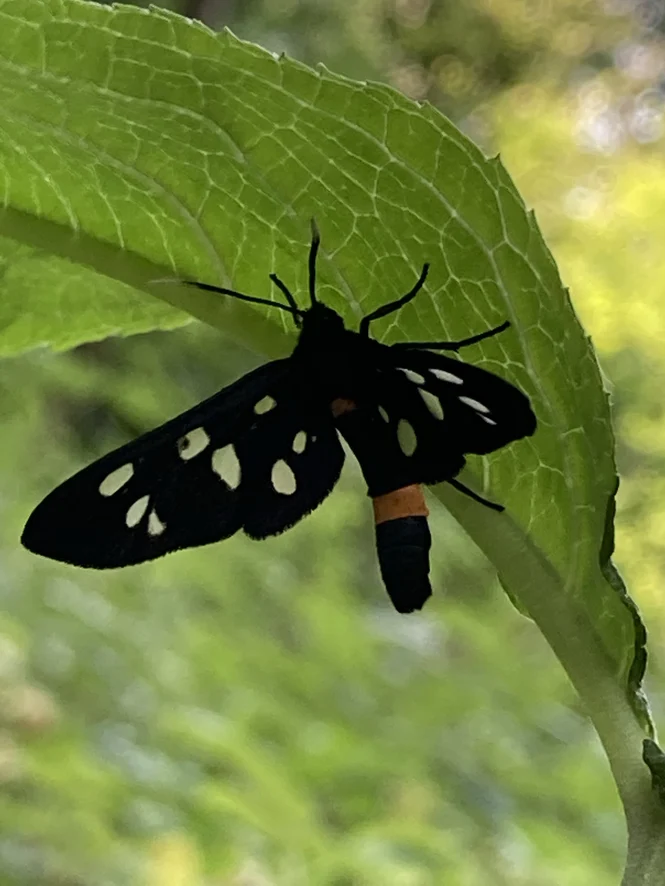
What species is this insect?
Amata phegea
